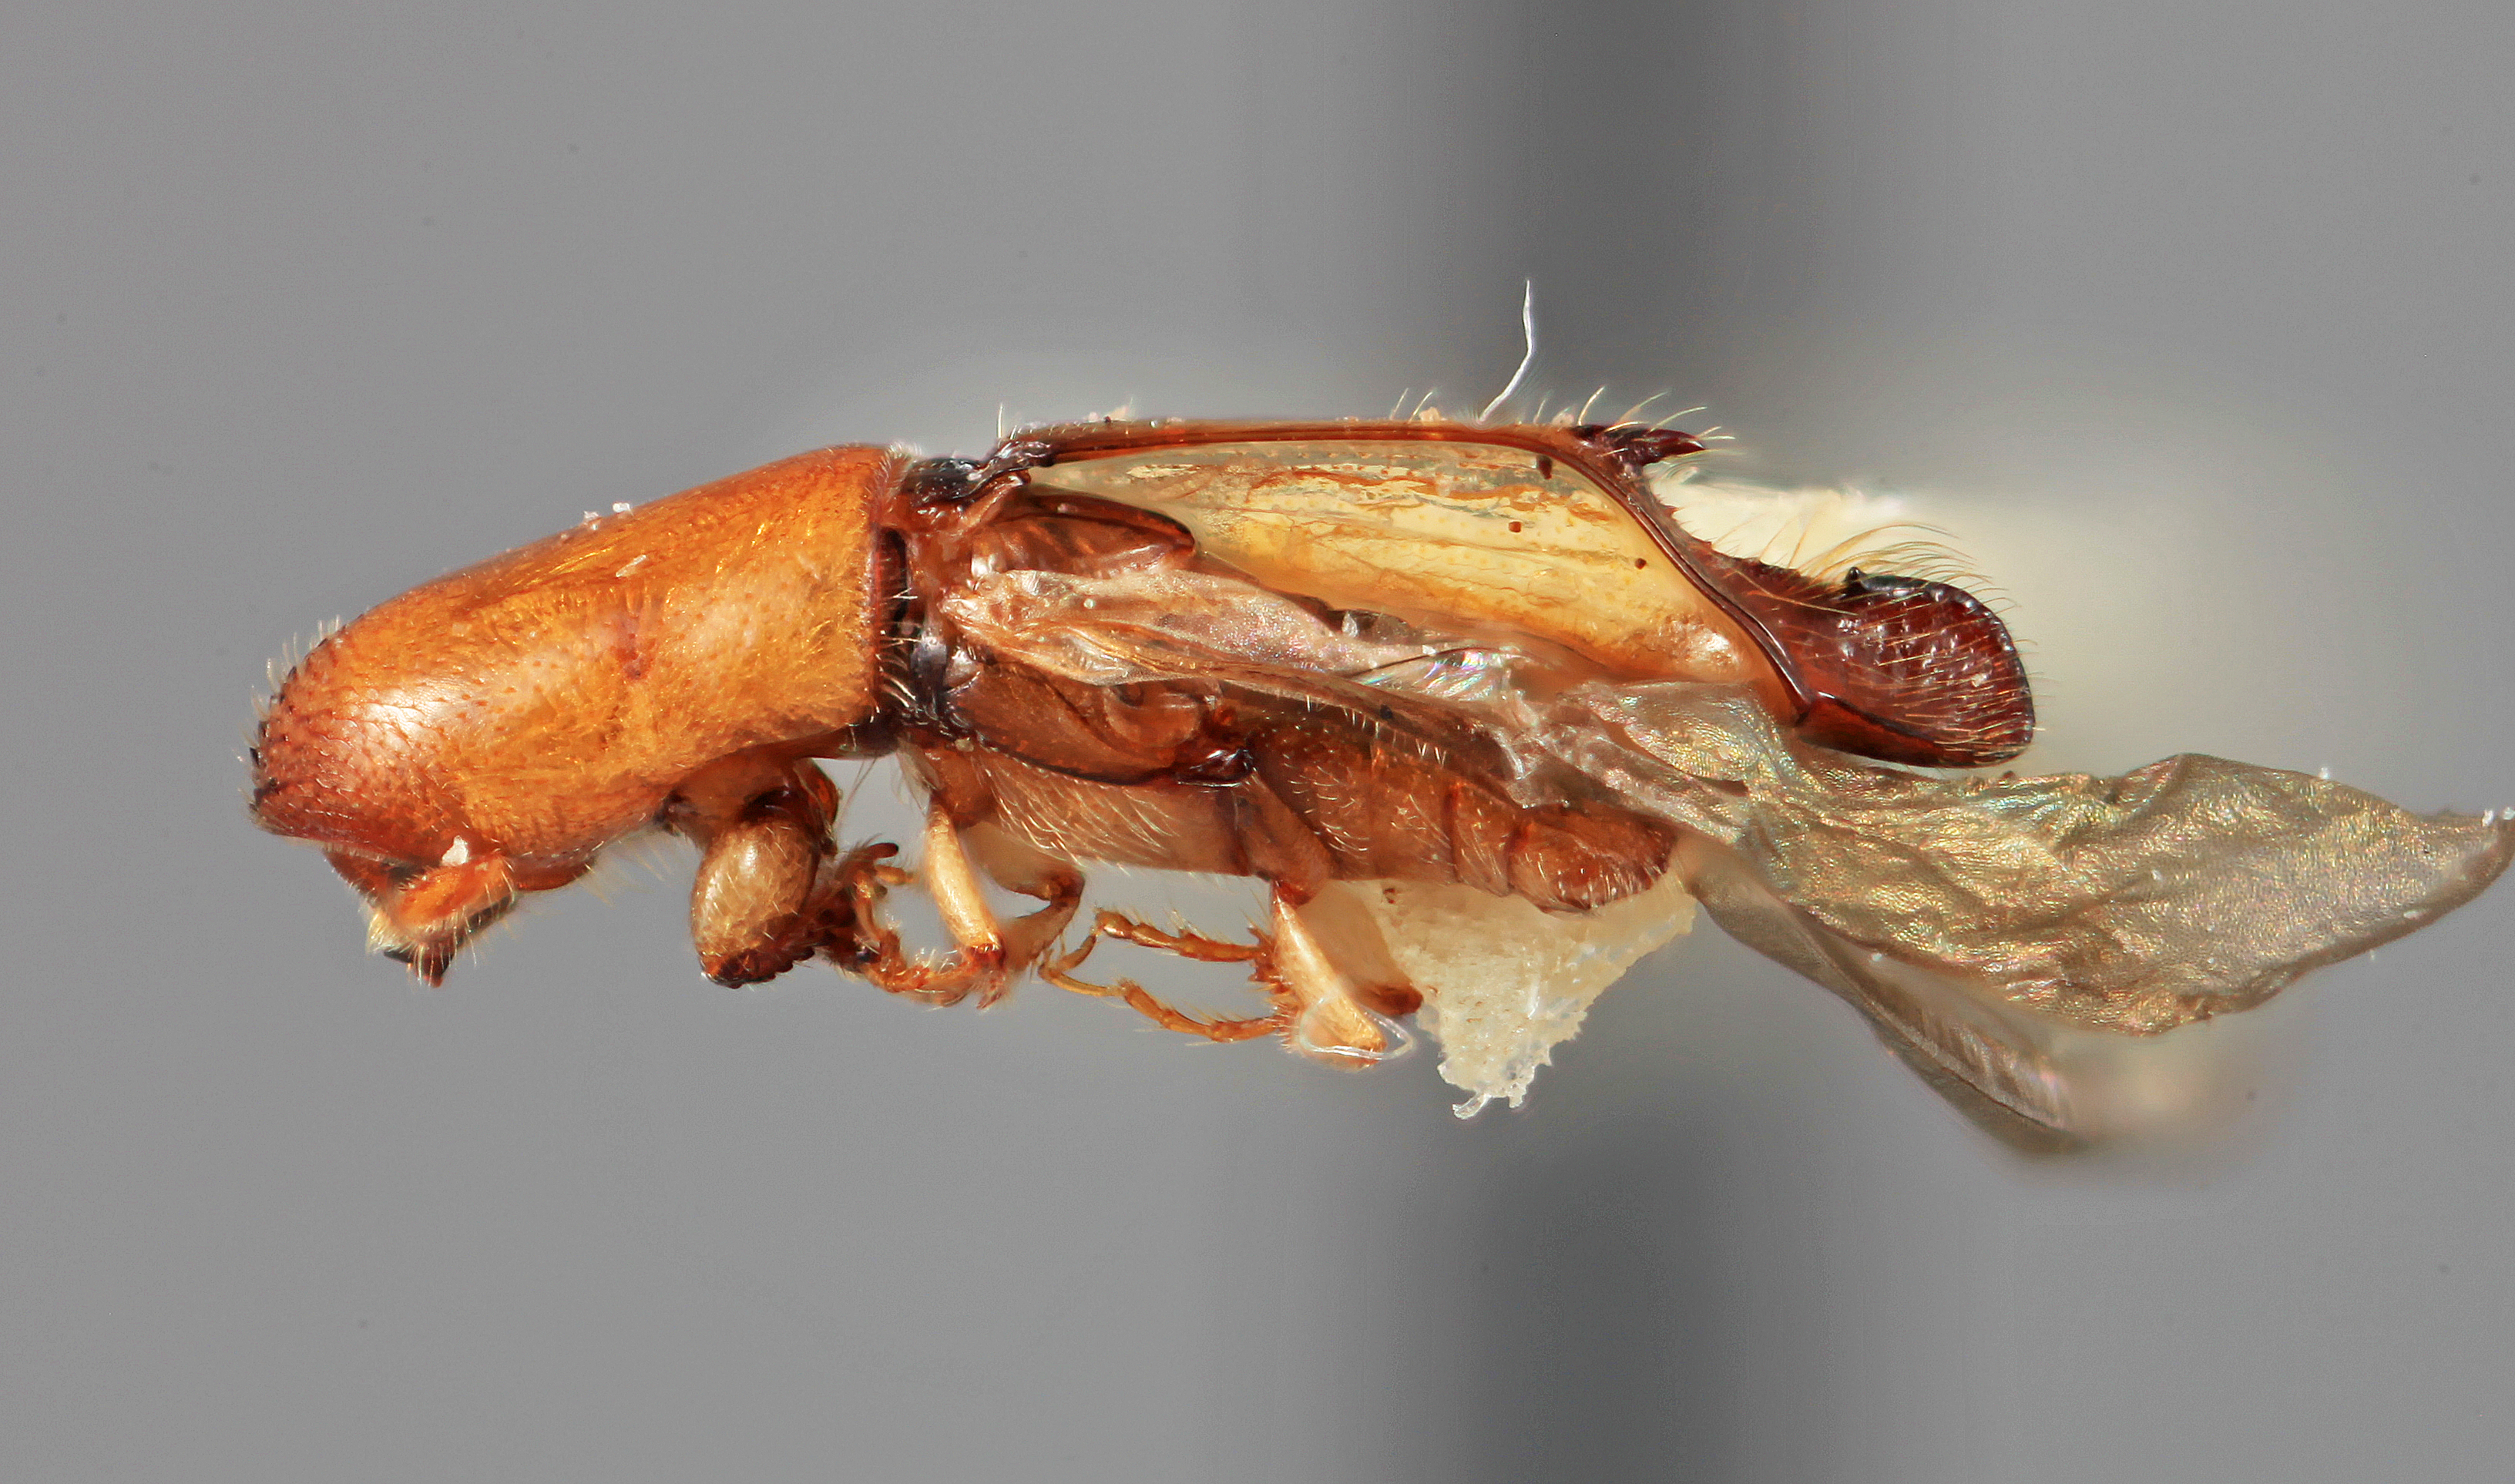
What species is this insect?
Amphicranus micidus
